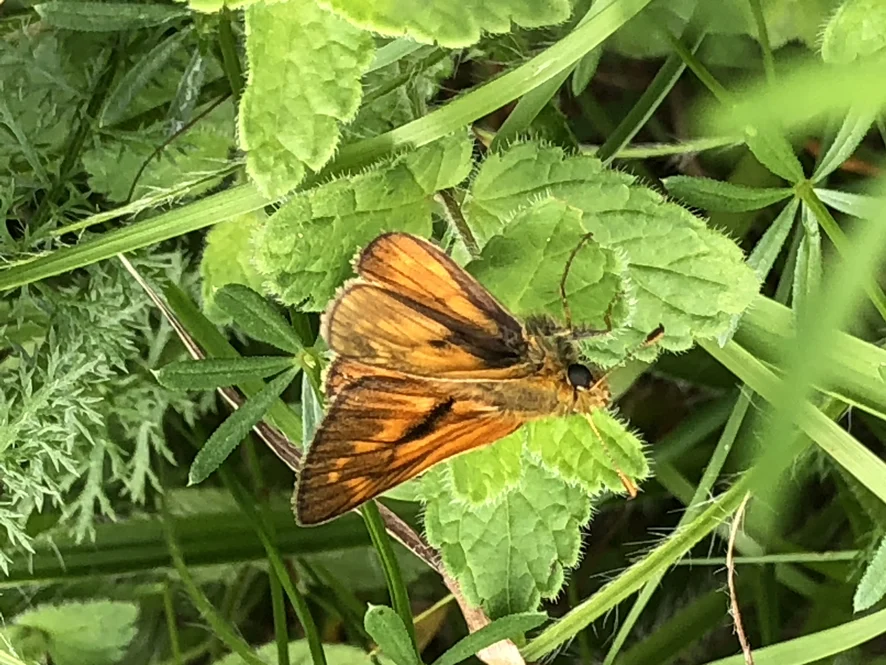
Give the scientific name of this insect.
Ochlodes sylvanus (also Ochlodes venata)
